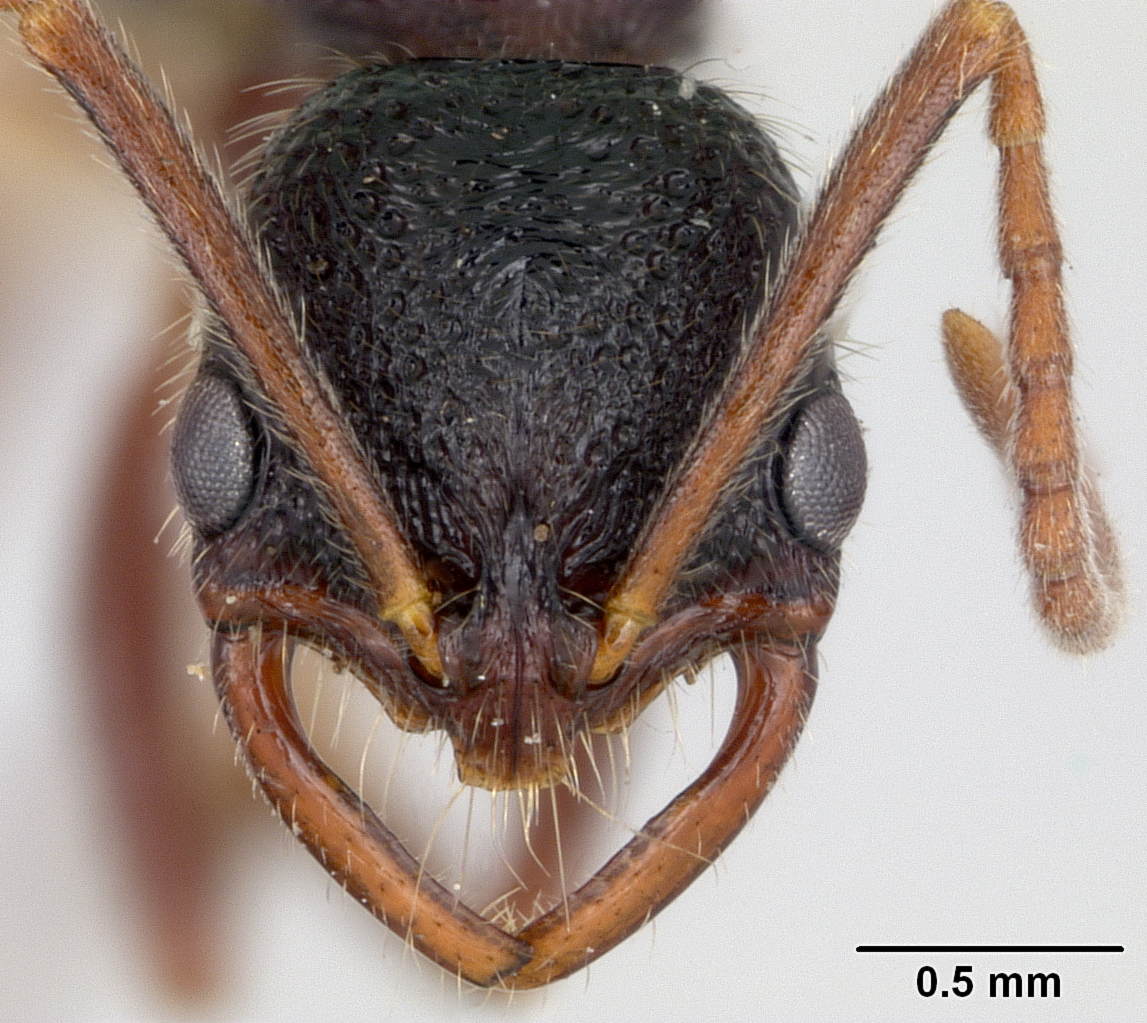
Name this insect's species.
Leptogenys truncatus
